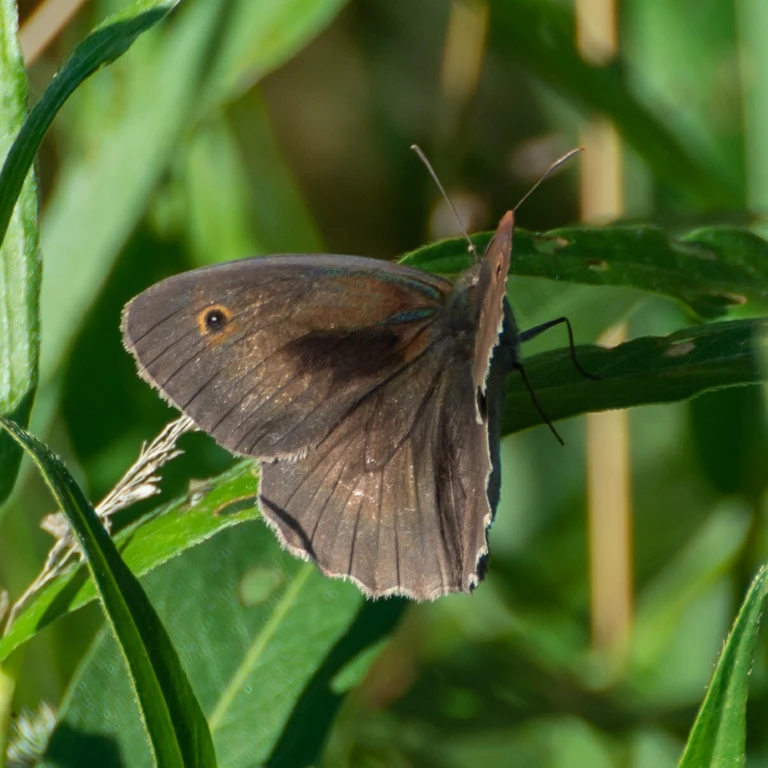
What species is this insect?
Maniola jurtina
